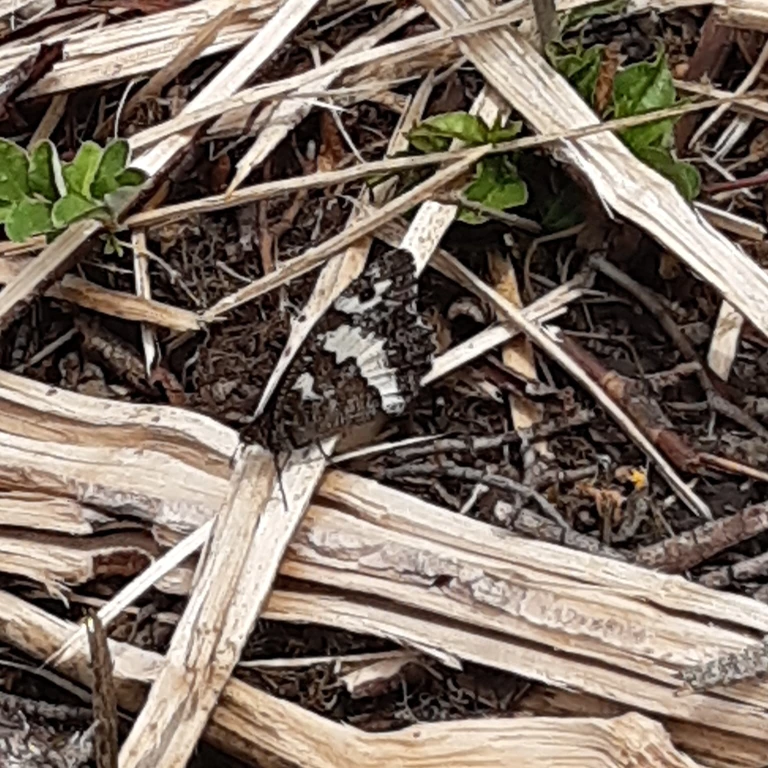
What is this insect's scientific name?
Brintesia circe
